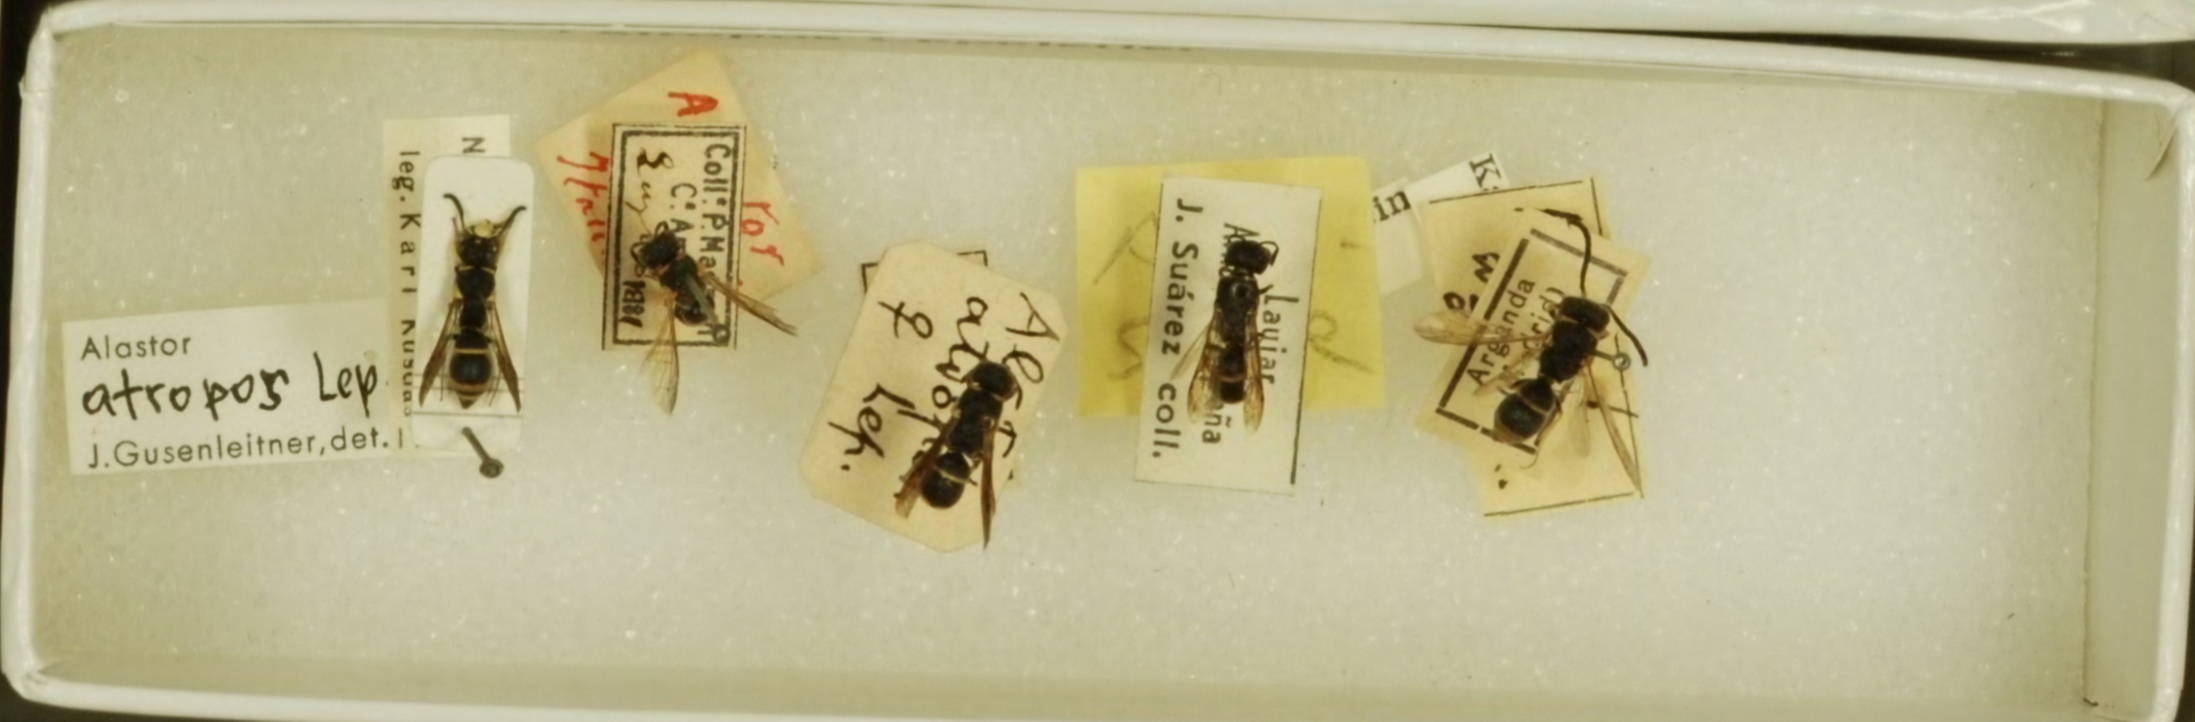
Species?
Alastor atropos
